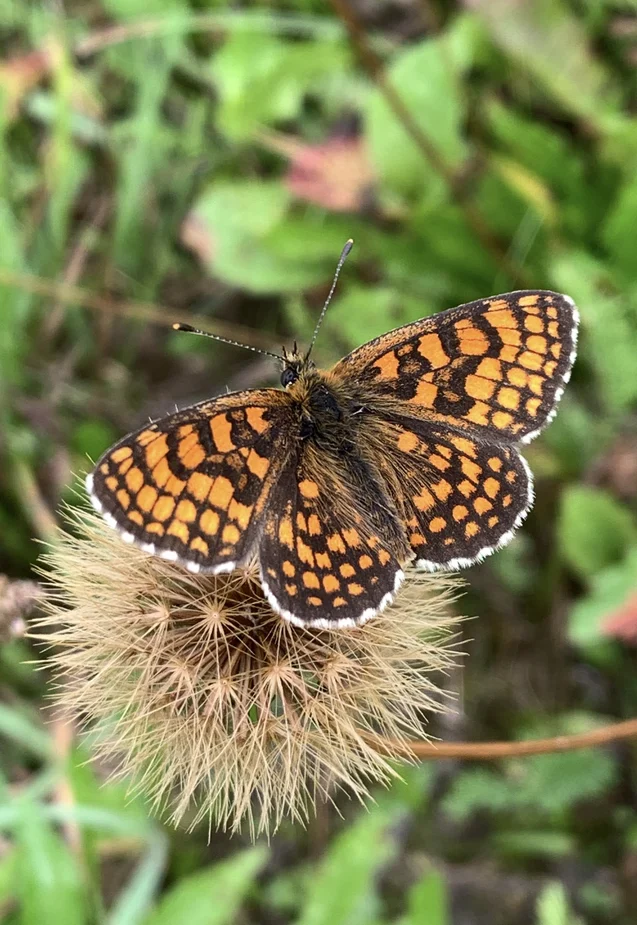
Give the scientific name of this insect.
Melitaea athalia
